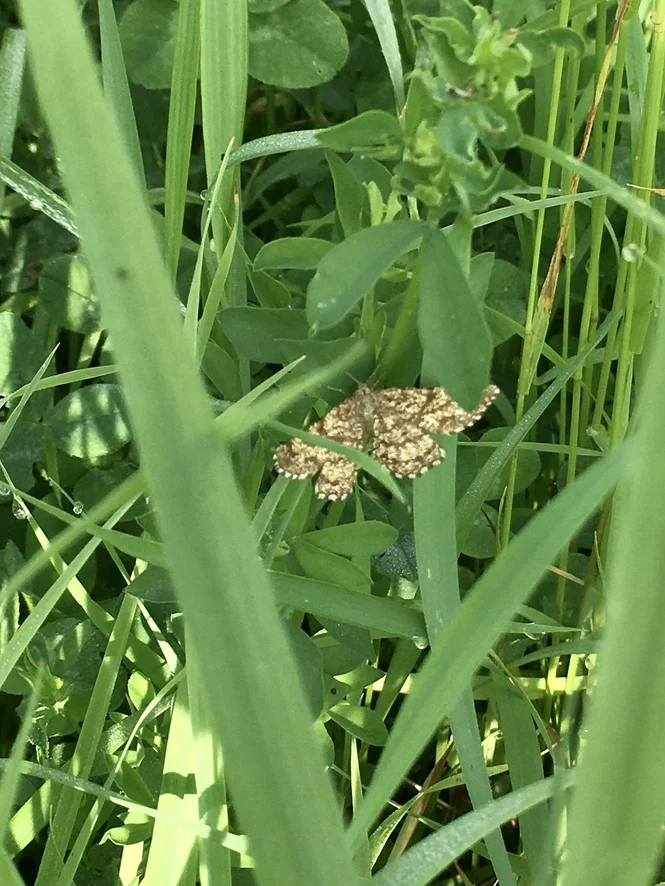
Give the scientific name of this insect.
Ematurga atomaria
